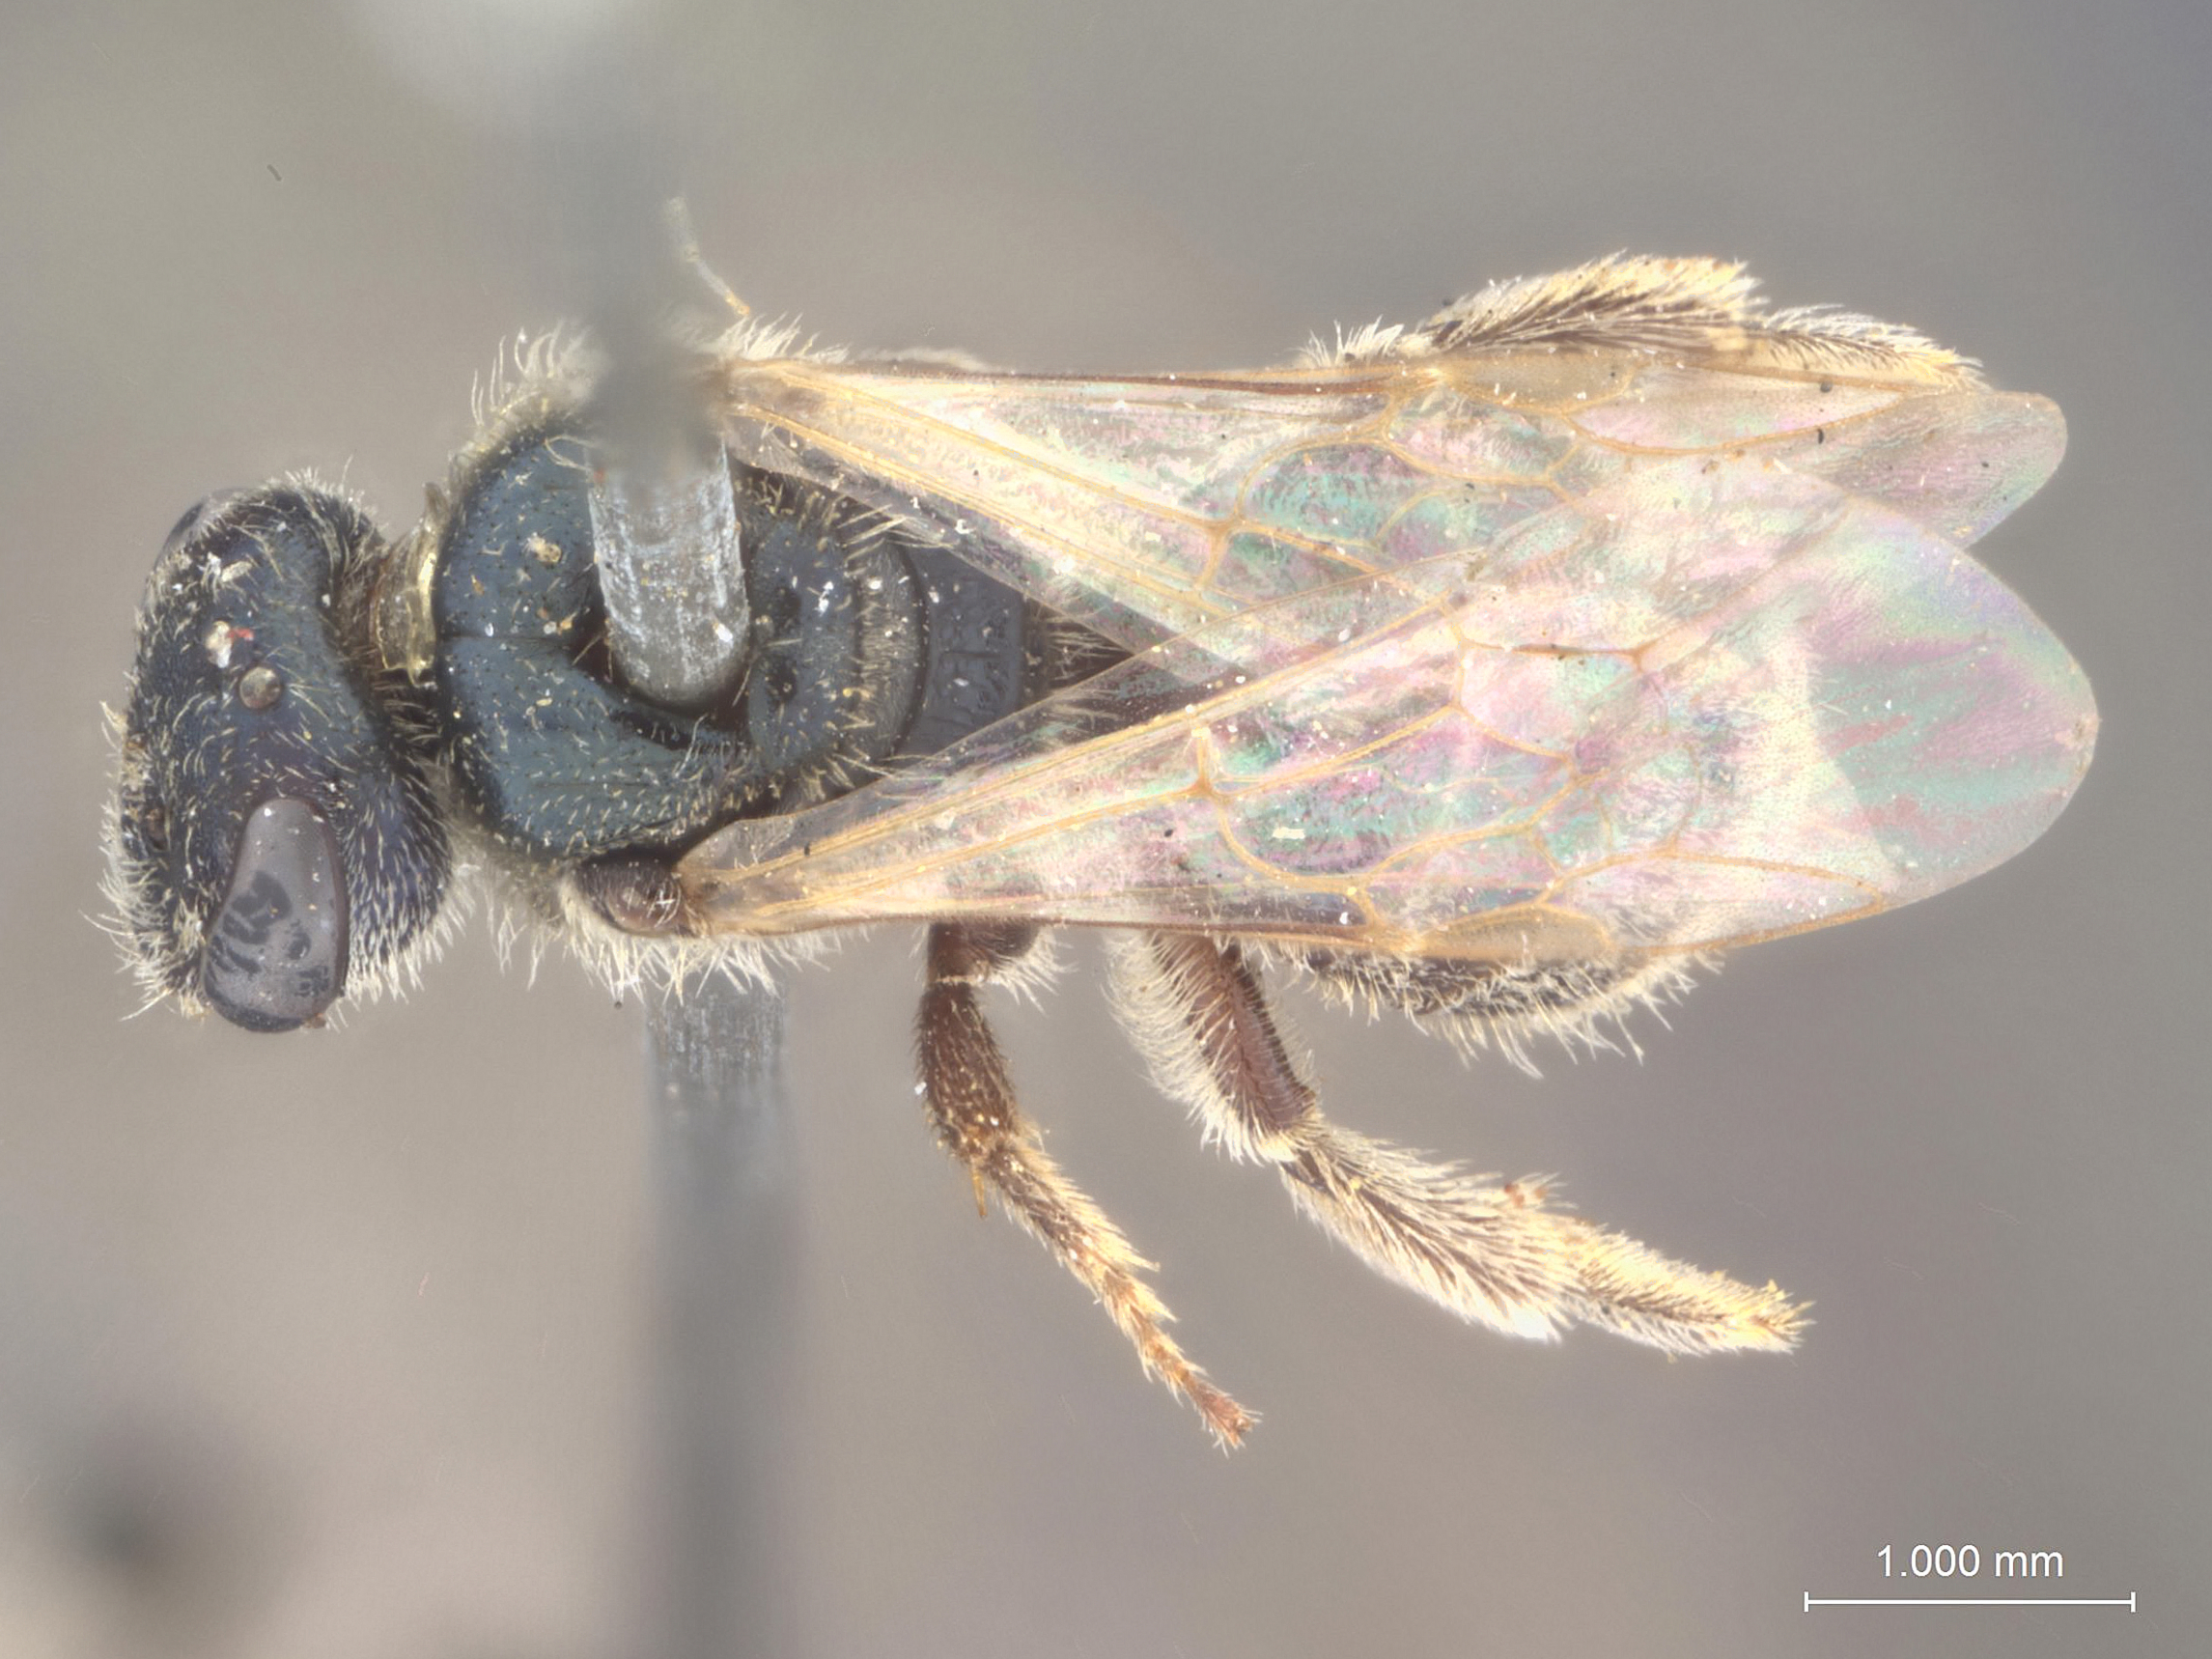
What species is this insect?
Halictus latus
